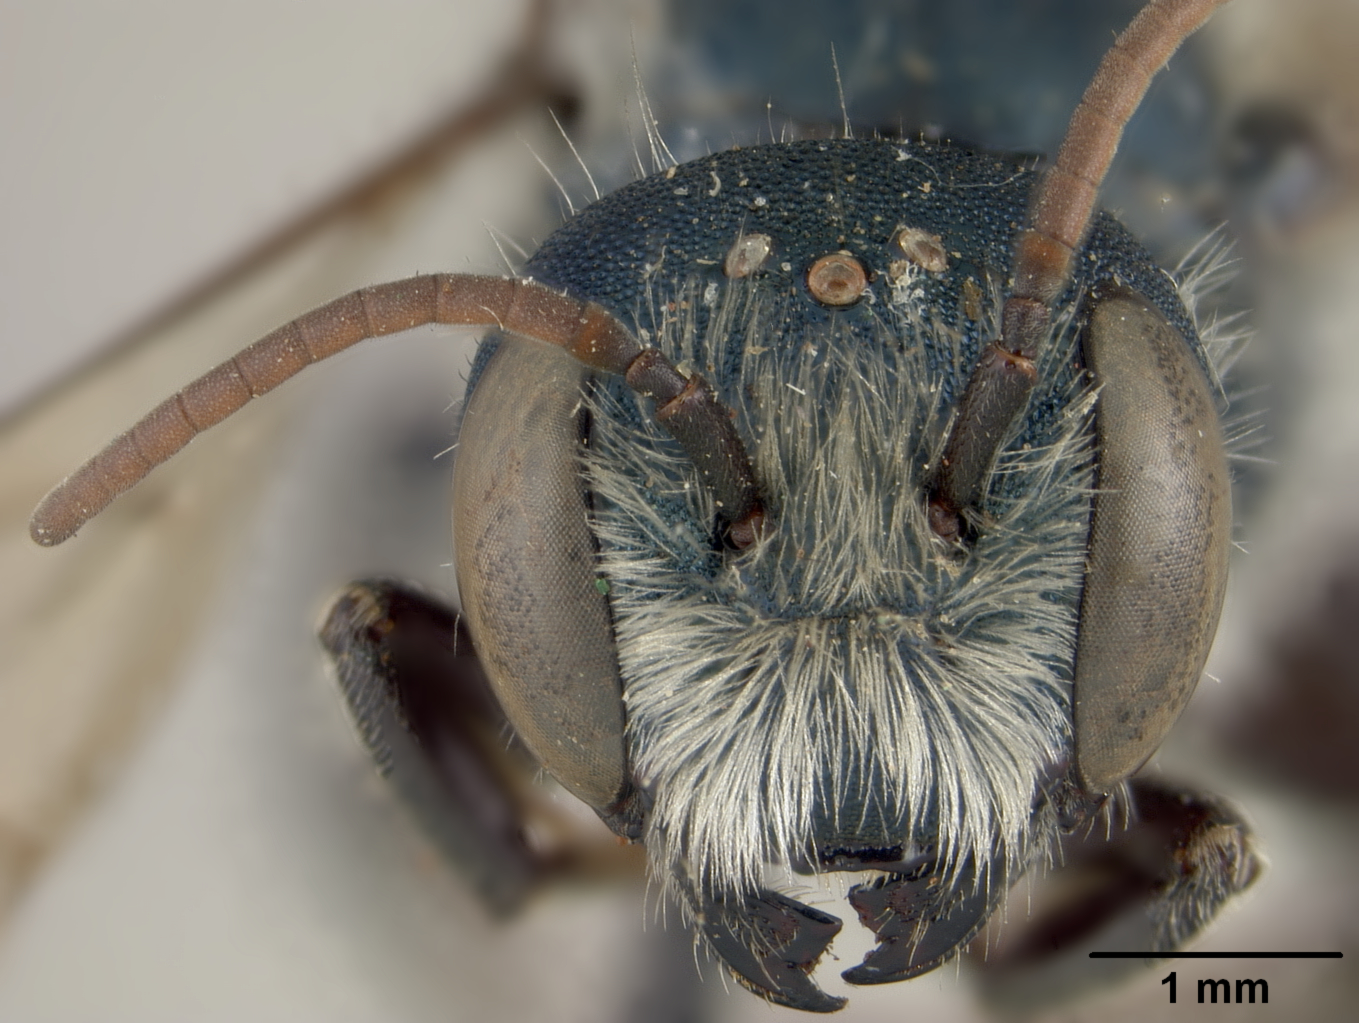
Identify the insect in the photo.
Osmia texana
